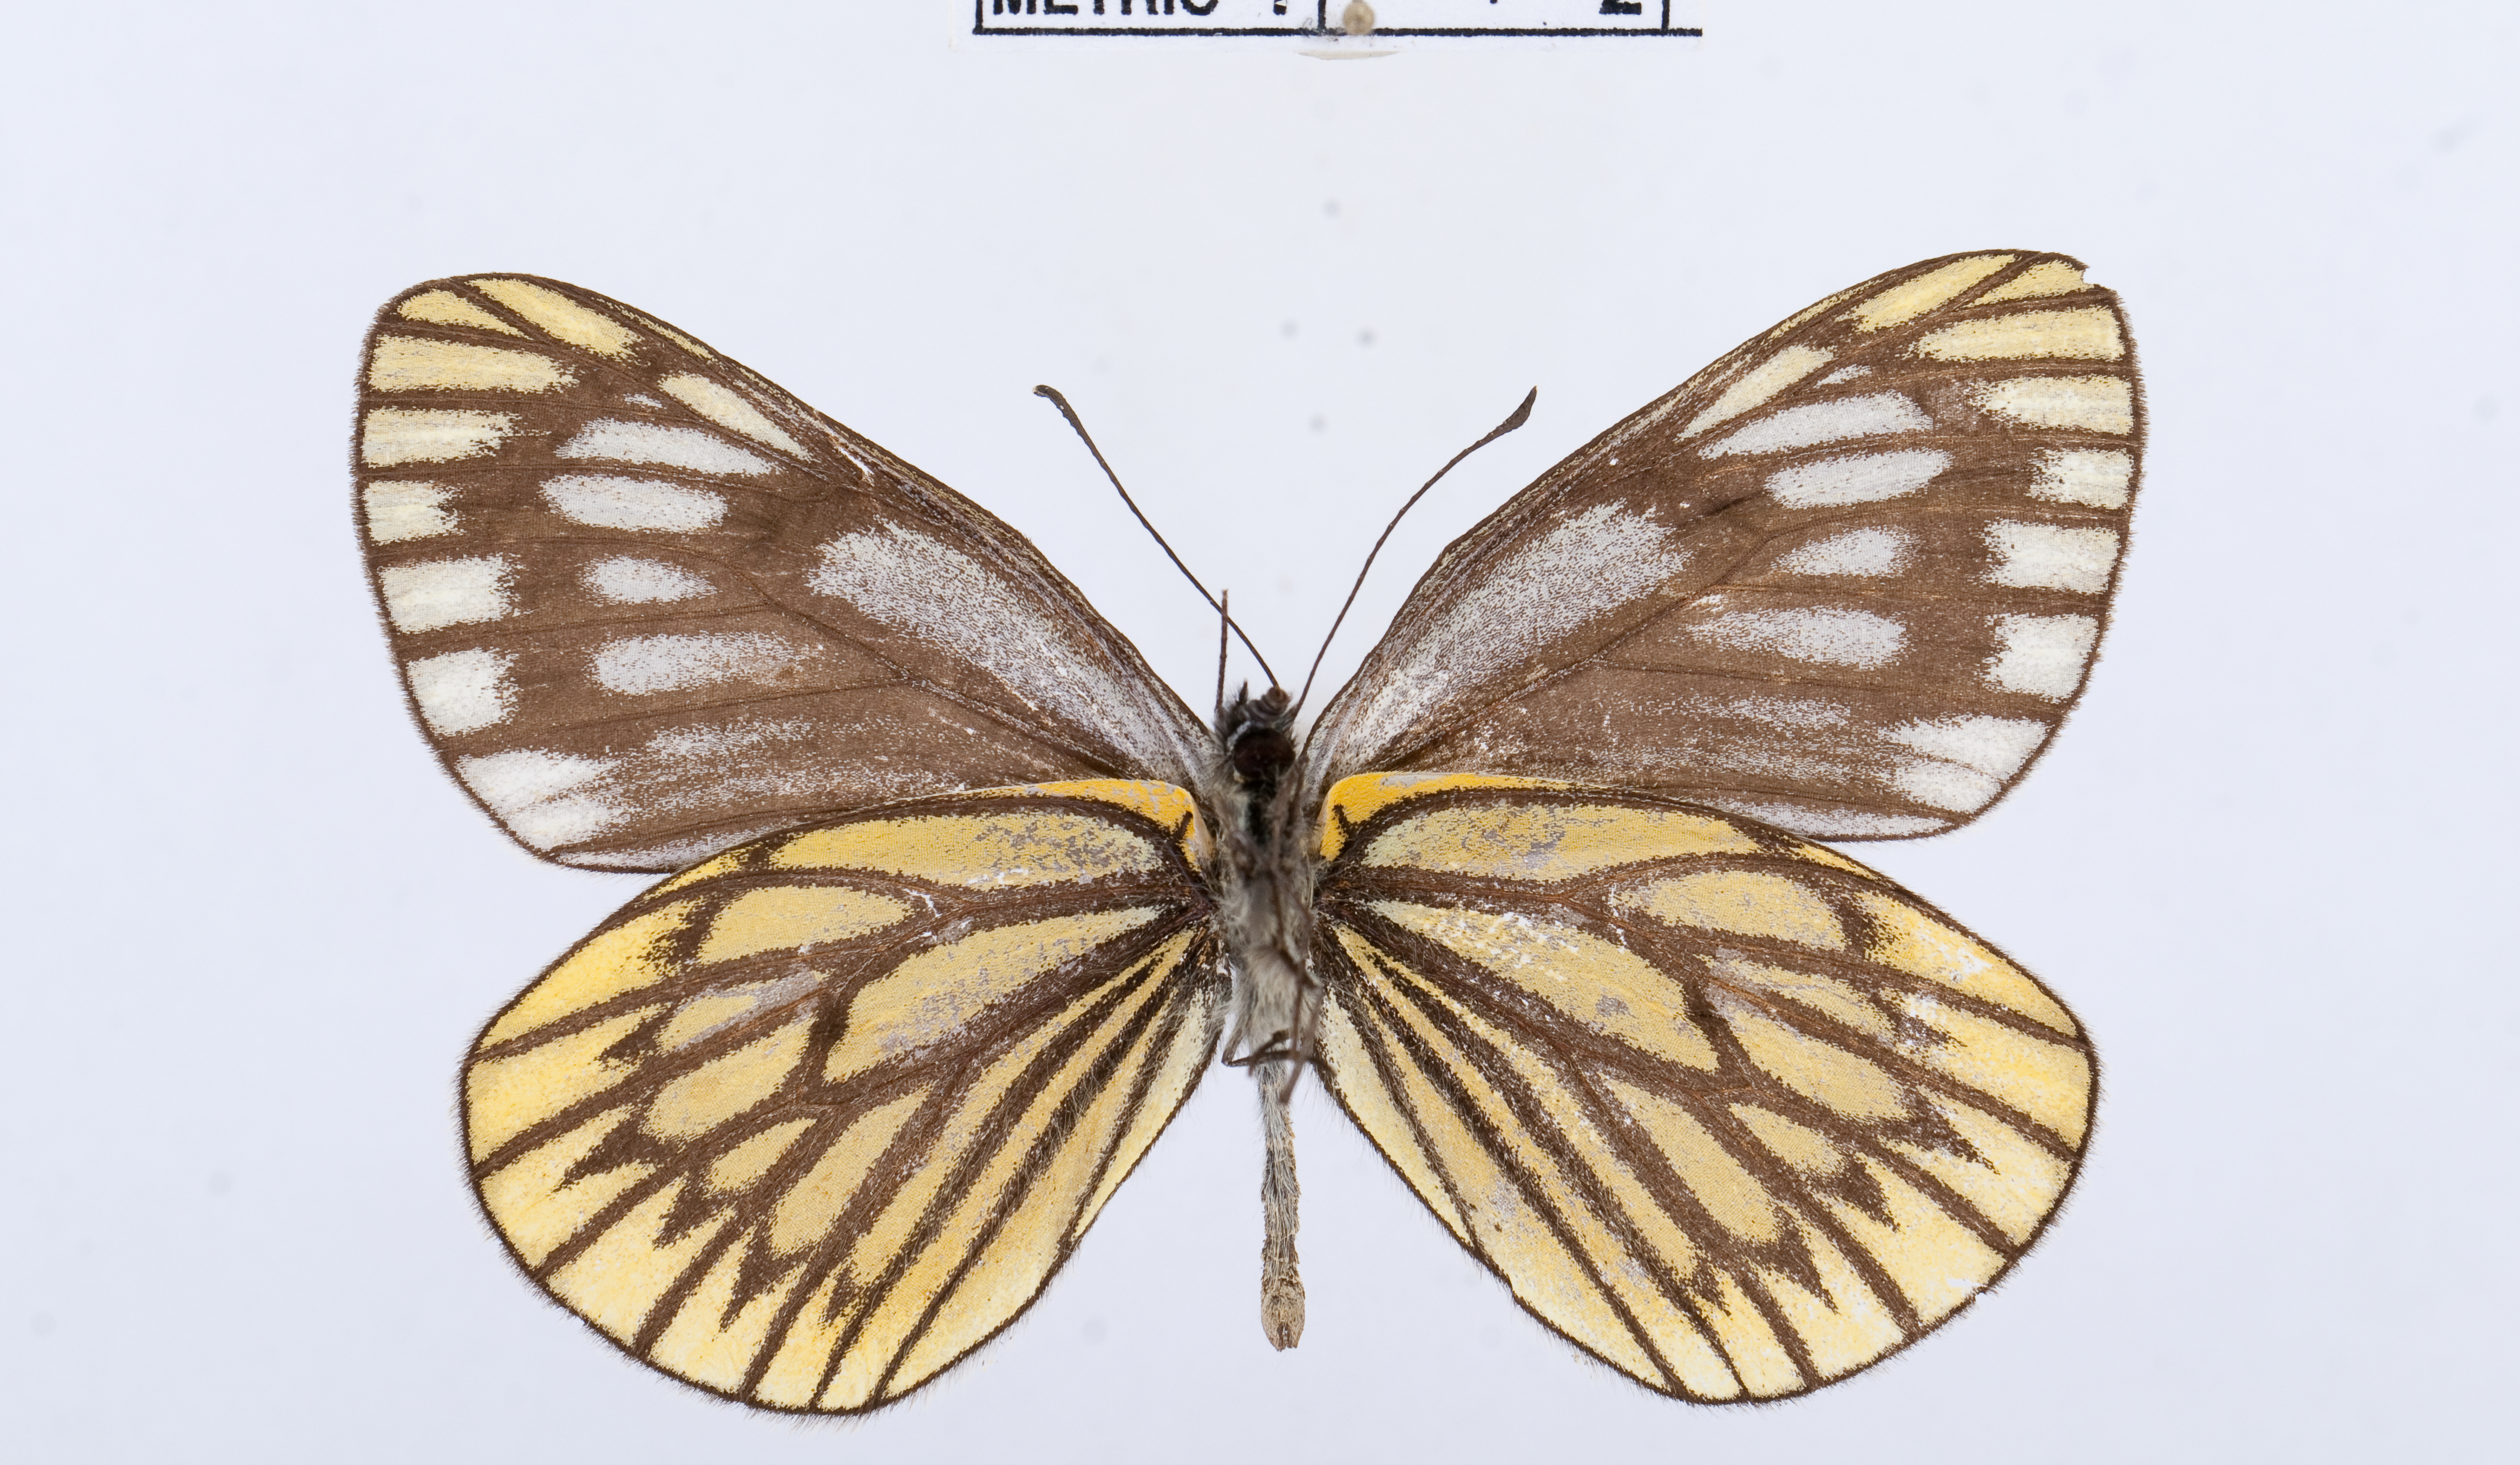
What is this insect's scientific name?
Aporia nabellica
